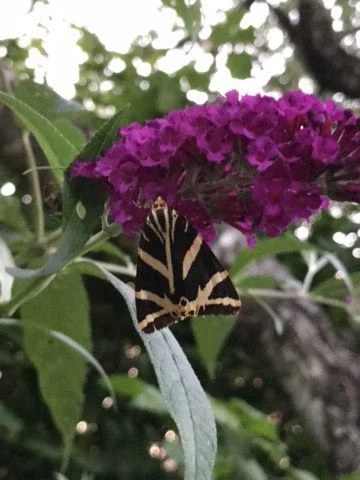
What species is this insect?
Euplagia quadripunctaria
